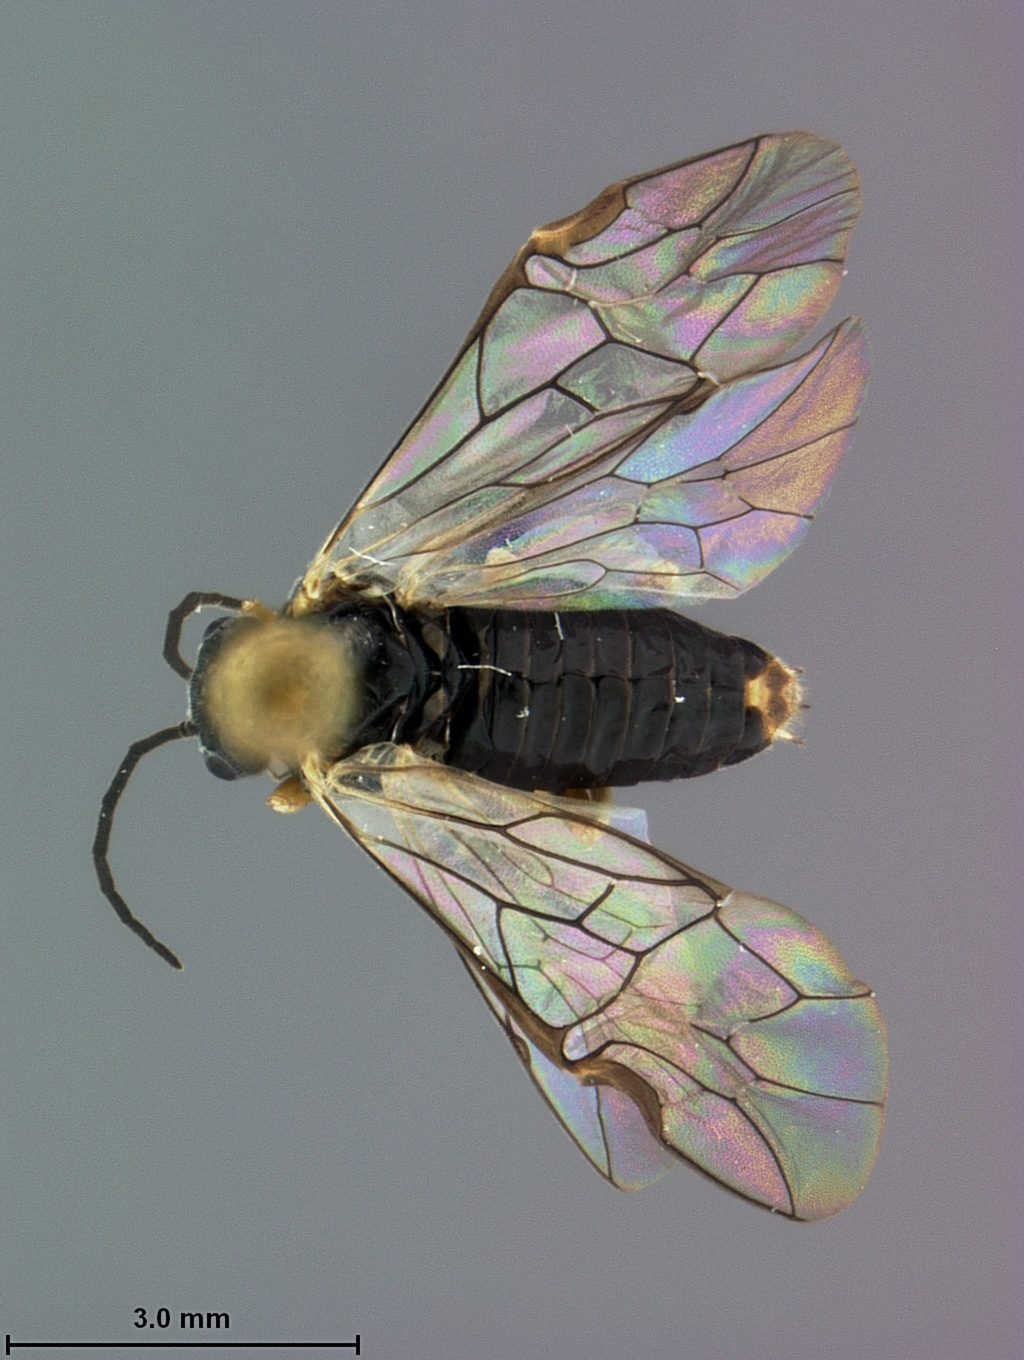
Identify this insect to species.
Nepionema appalachiana
